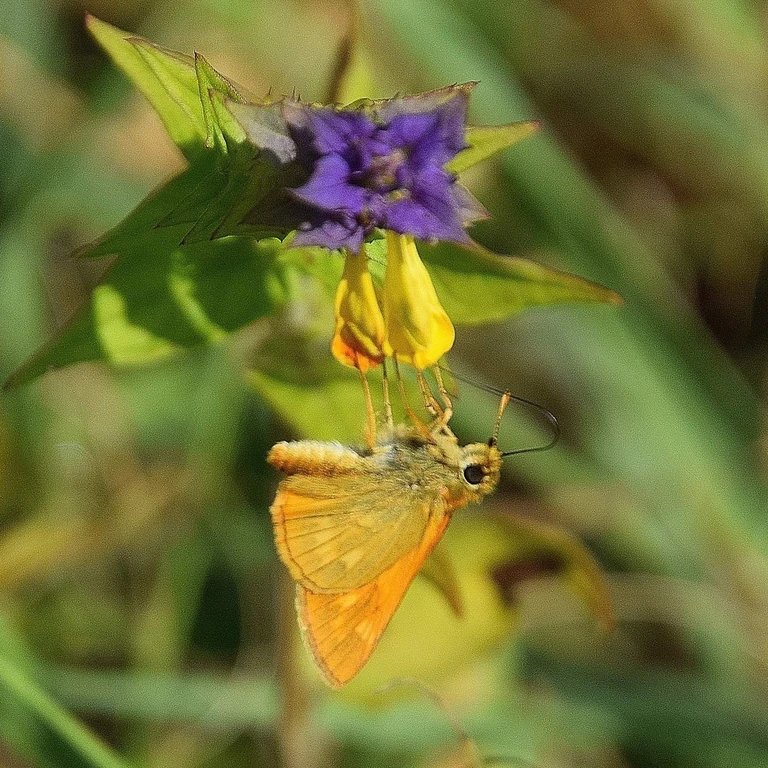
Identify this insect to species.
Ochlodes sylvanus (also Ochlodes venata)
